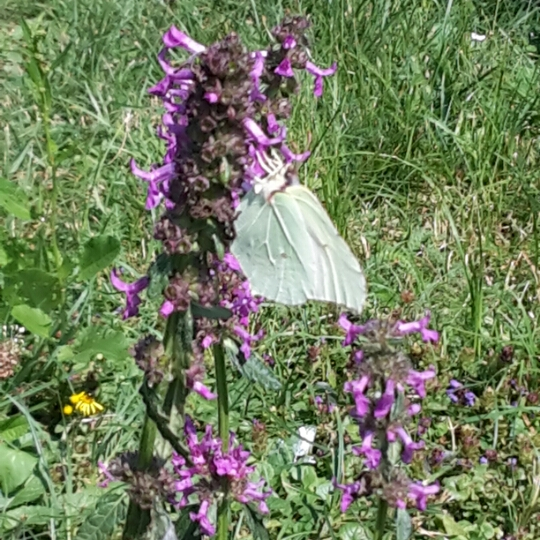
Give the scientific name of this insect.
Gonepteryx rhamni
